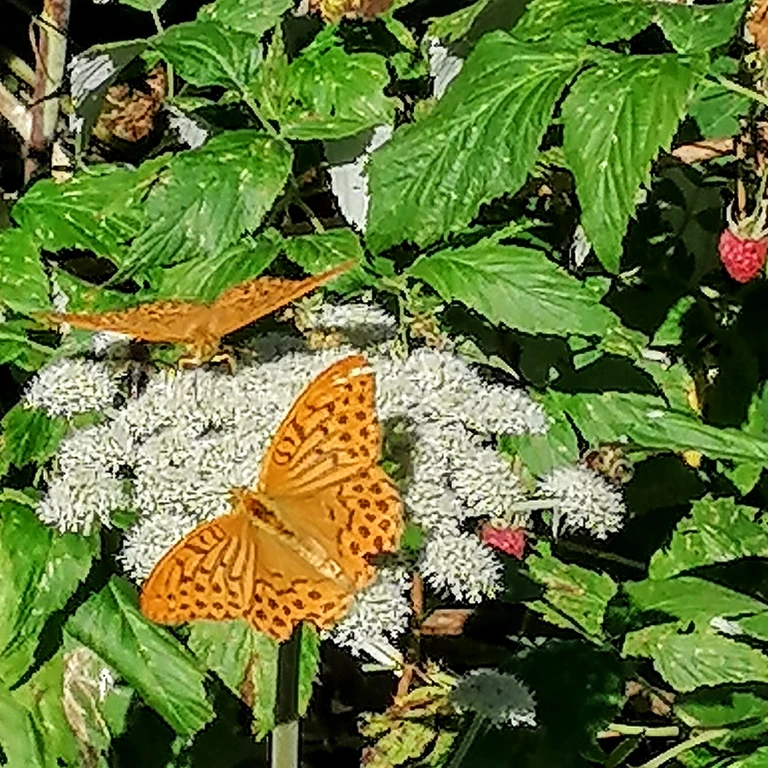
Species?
Argynnis paphia
